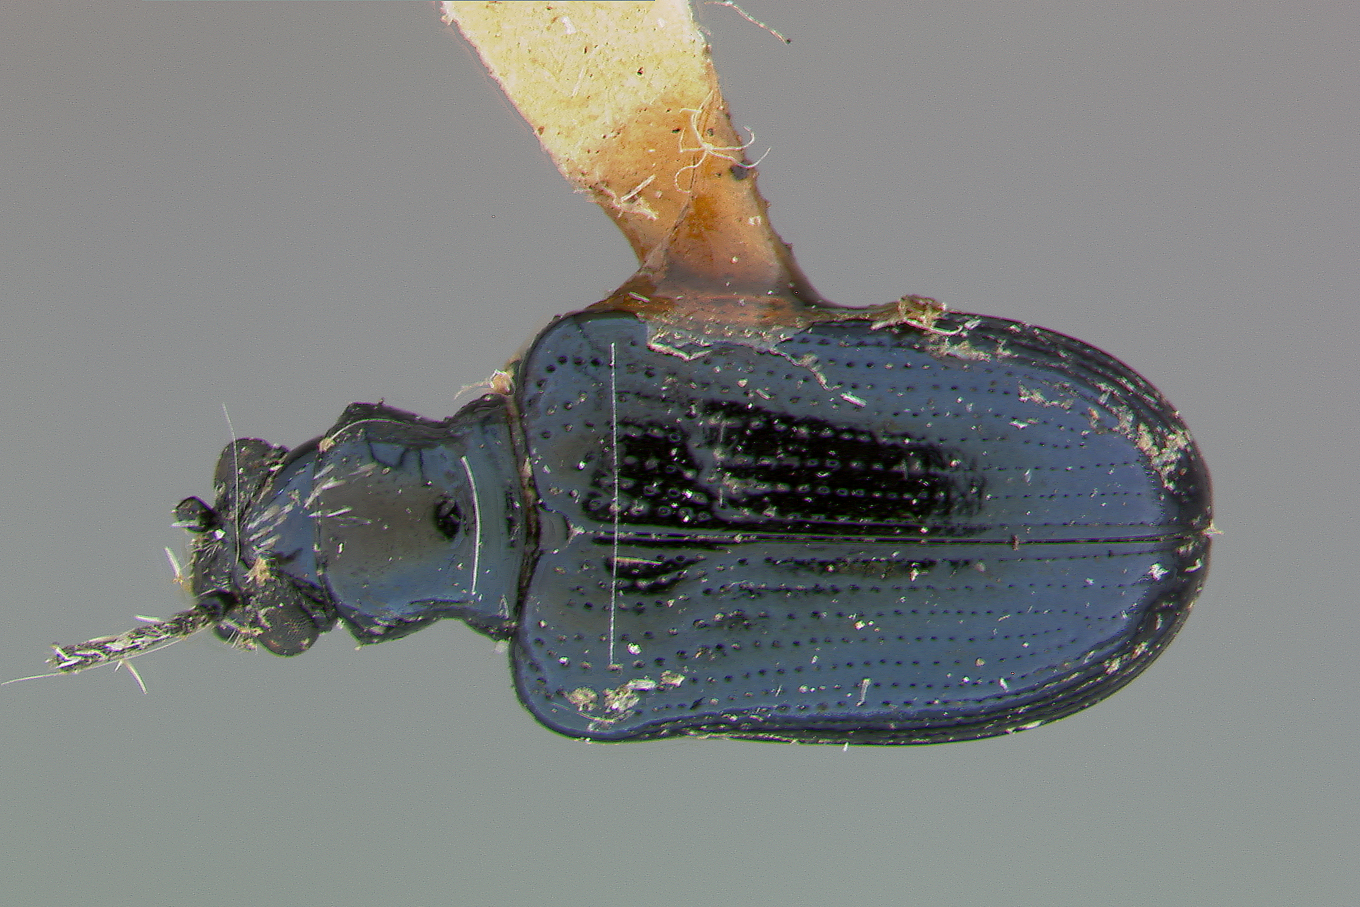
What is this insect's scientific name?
Lema angustepunctata
